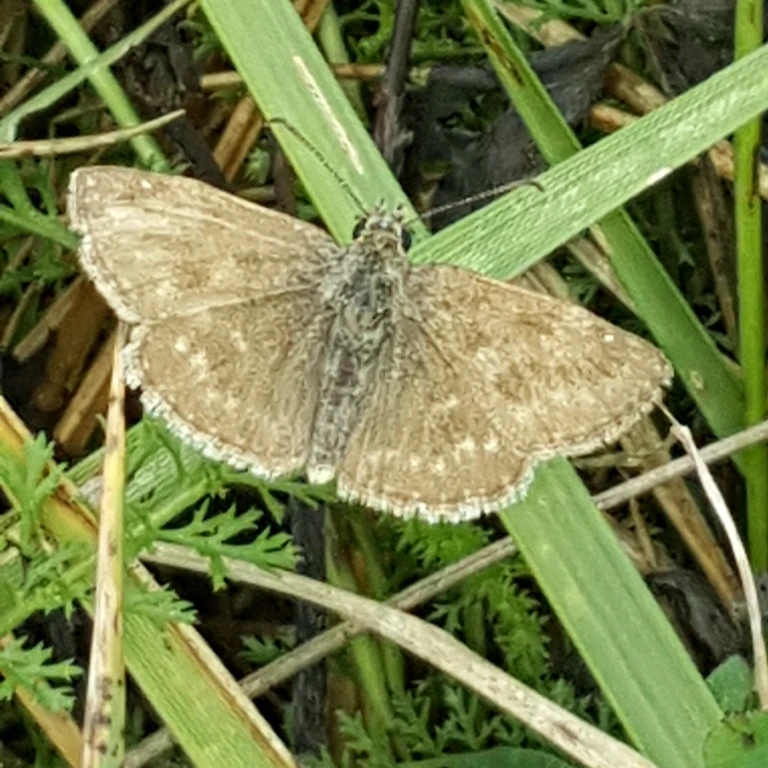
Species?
Erynnis tages
